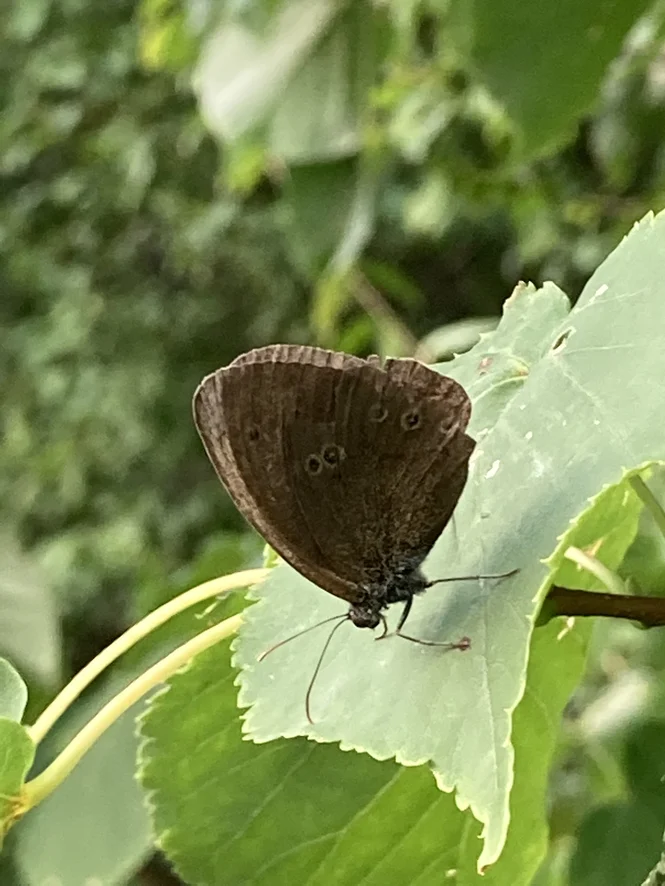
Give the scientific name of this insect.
Aphantopus hyperantus
